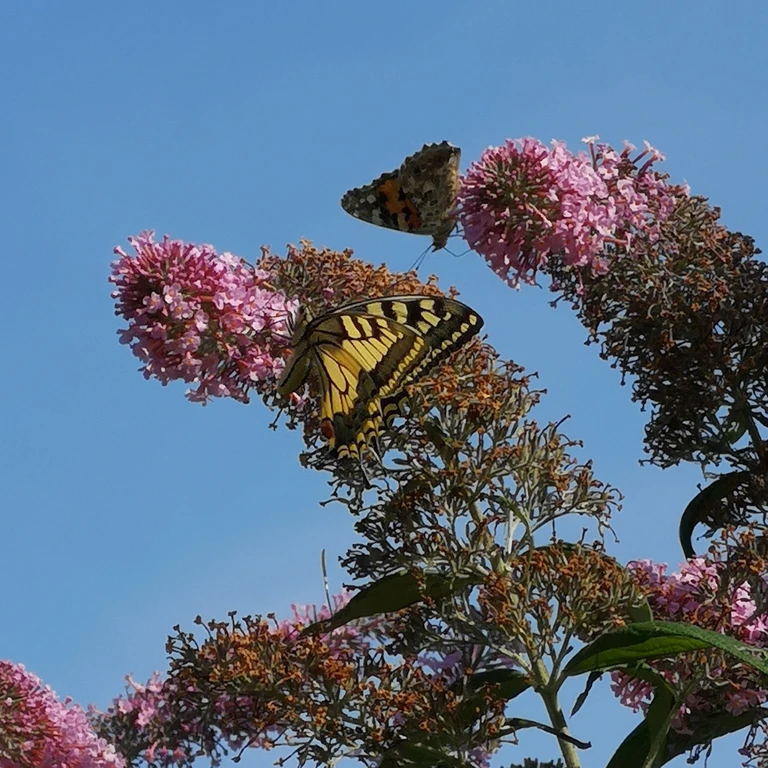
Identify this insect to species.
Papilio machaon
